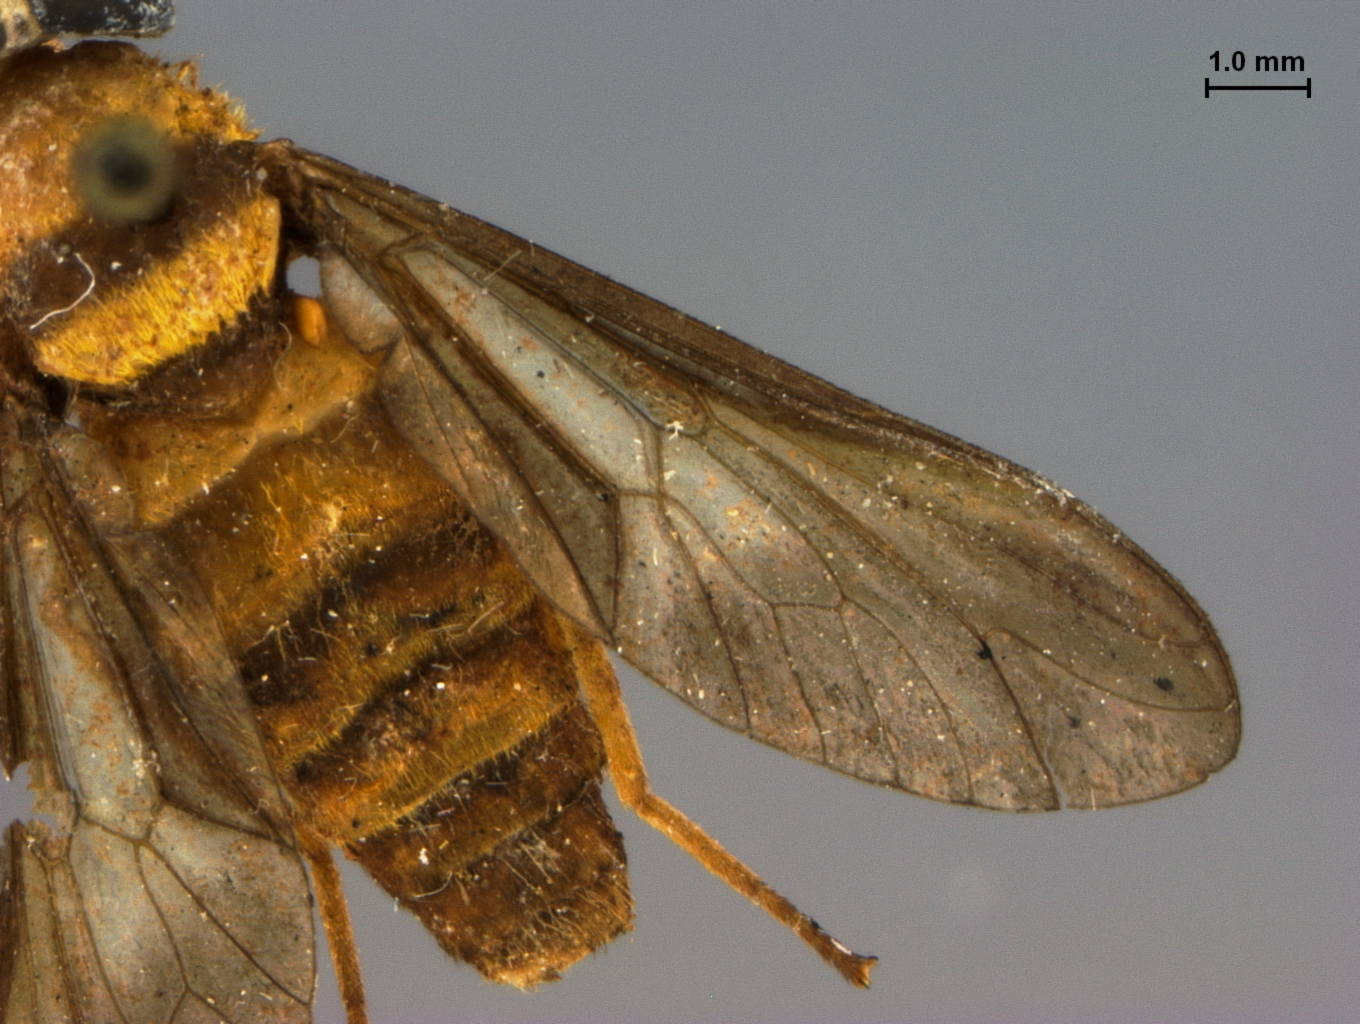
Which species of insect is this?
Dichelacera ochracea
